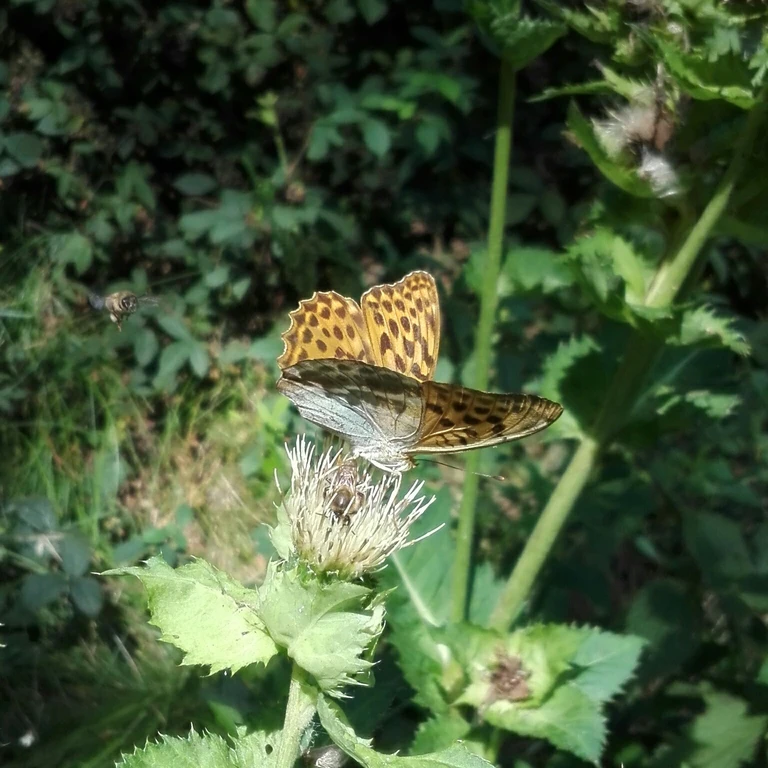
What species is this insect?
Argynnis paphia
